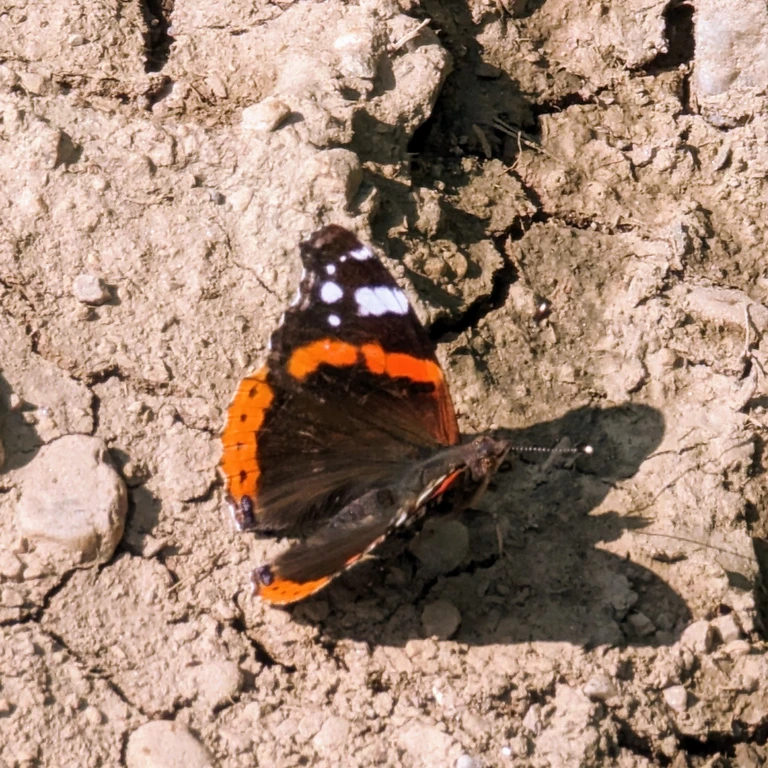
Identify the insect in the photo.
Vanessa atalanta
